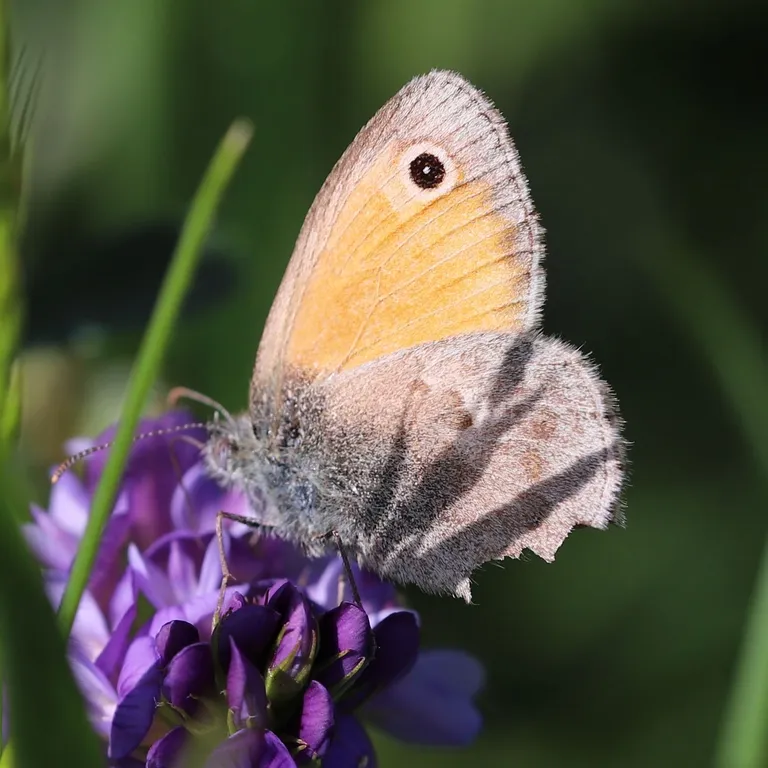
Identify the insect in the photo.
Coenonympha pamphilus
